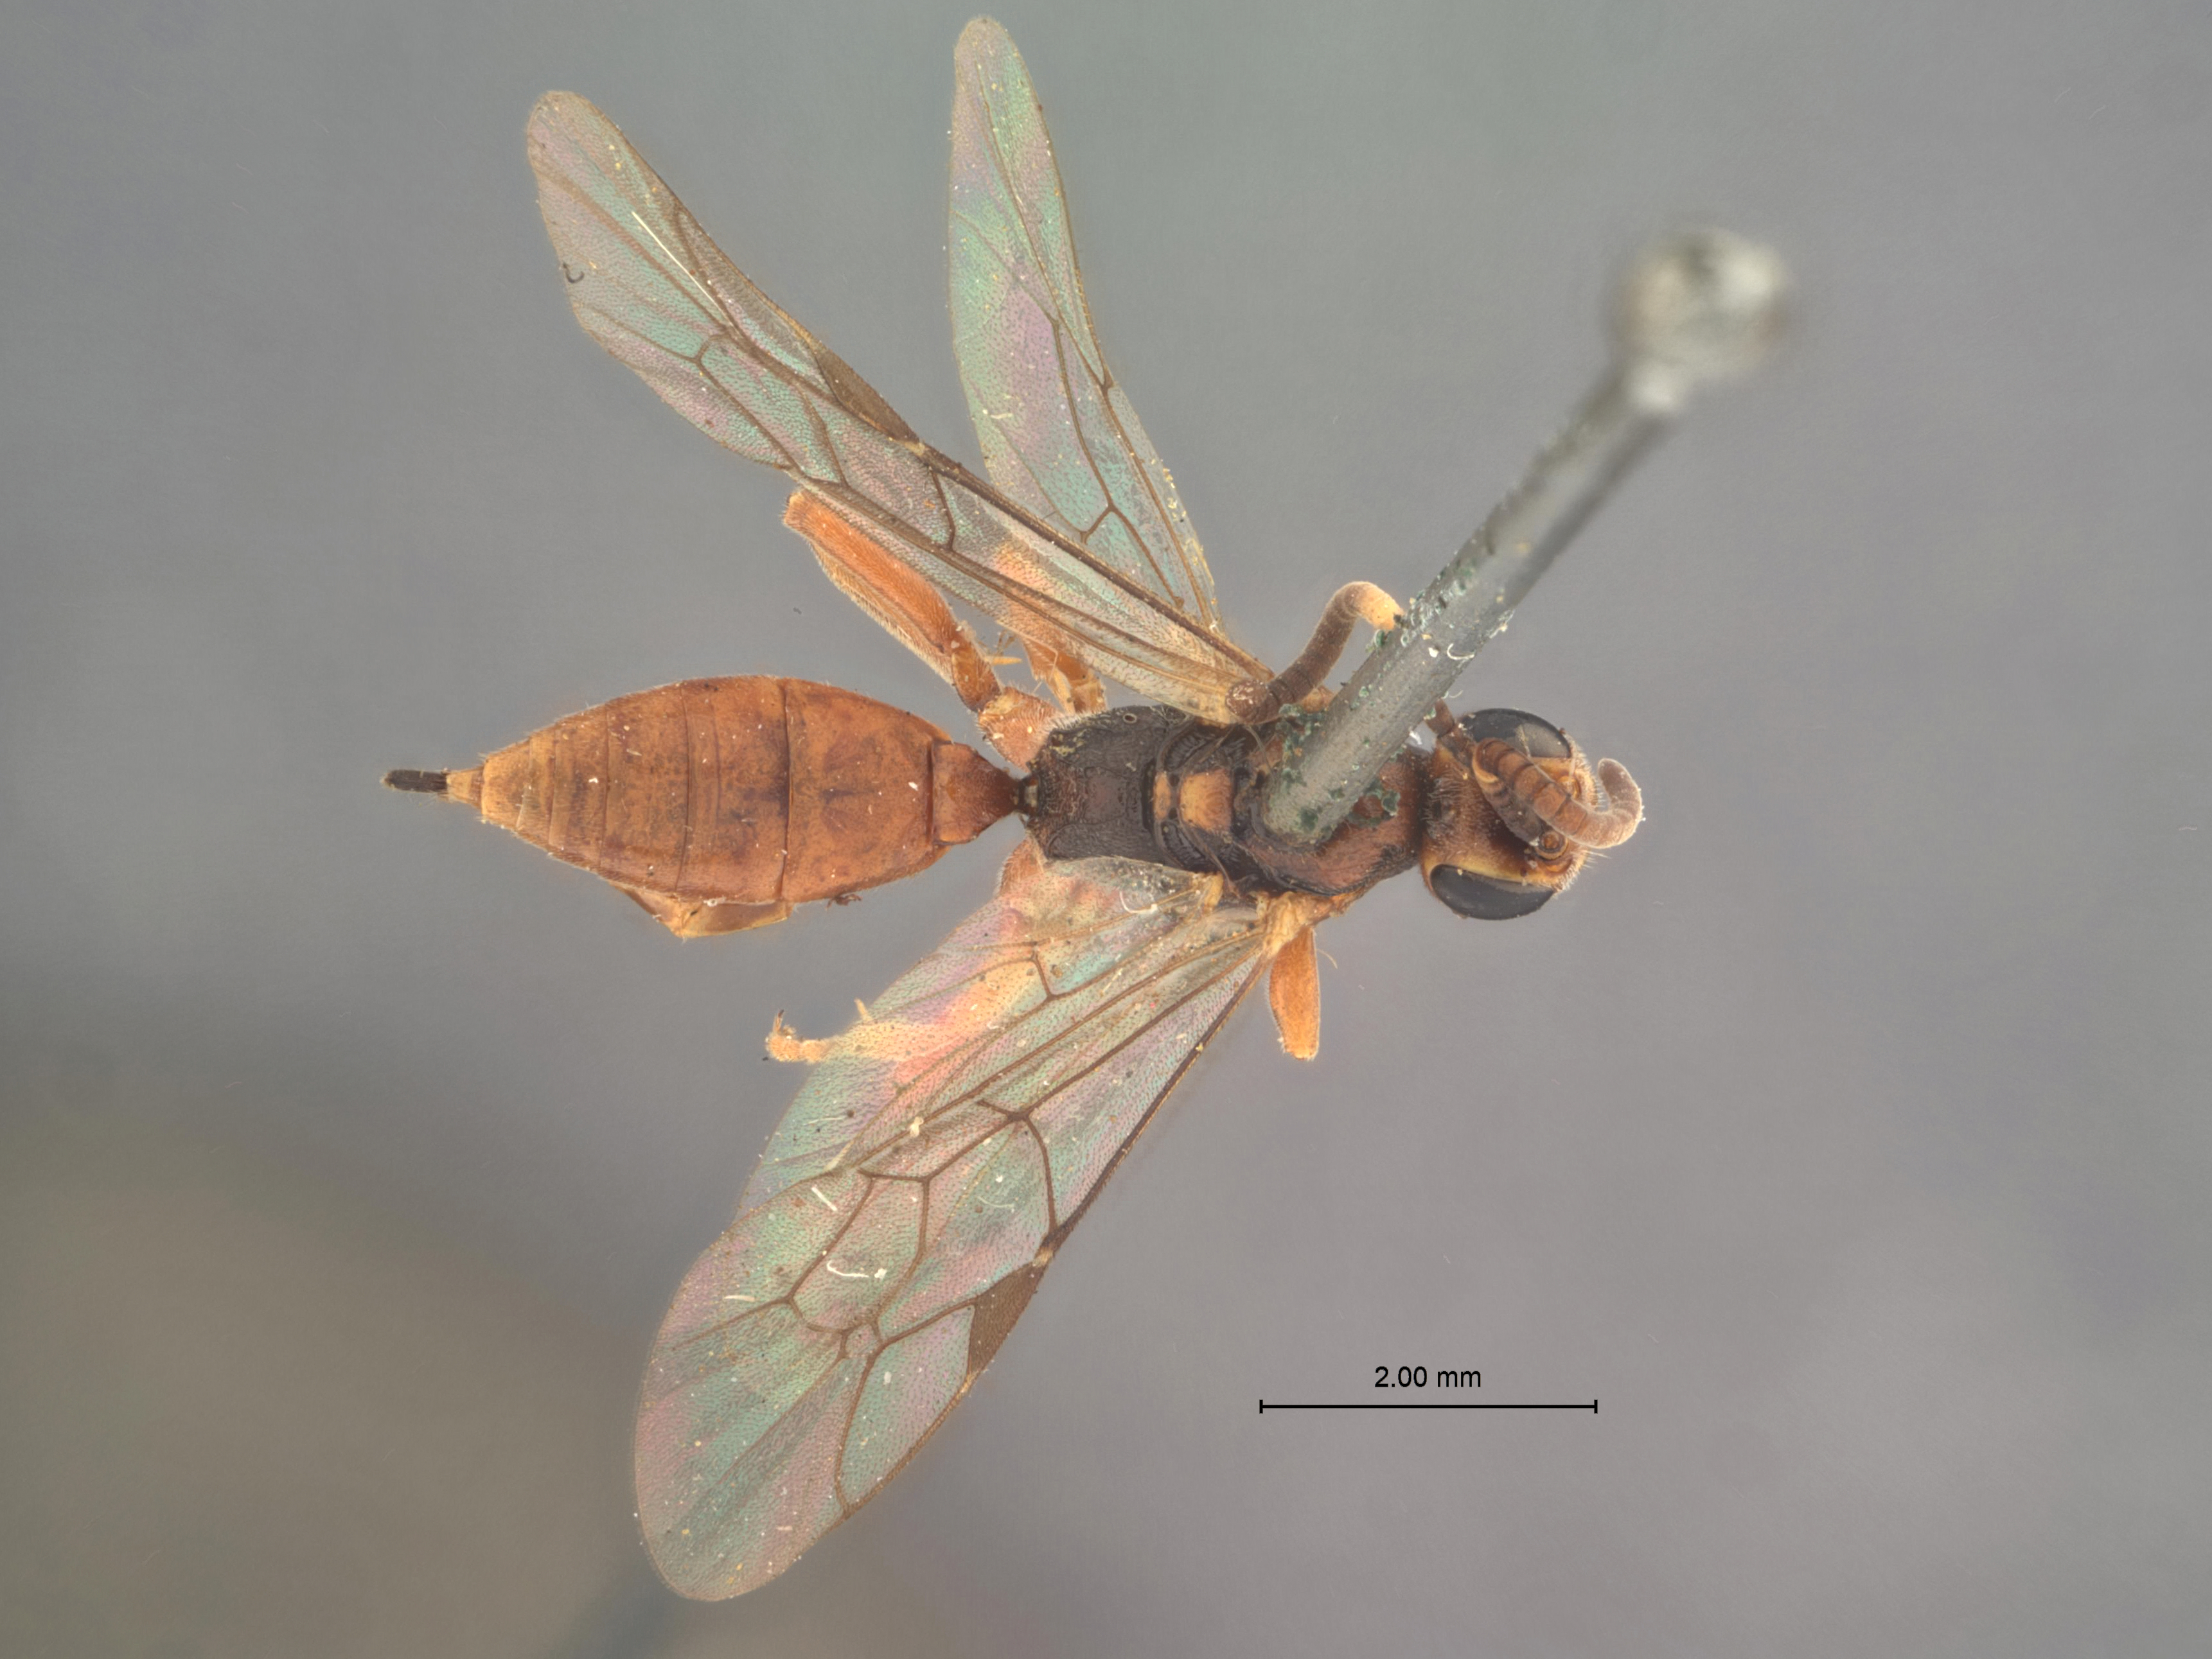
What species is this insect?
Cratichneumon popoffensis
